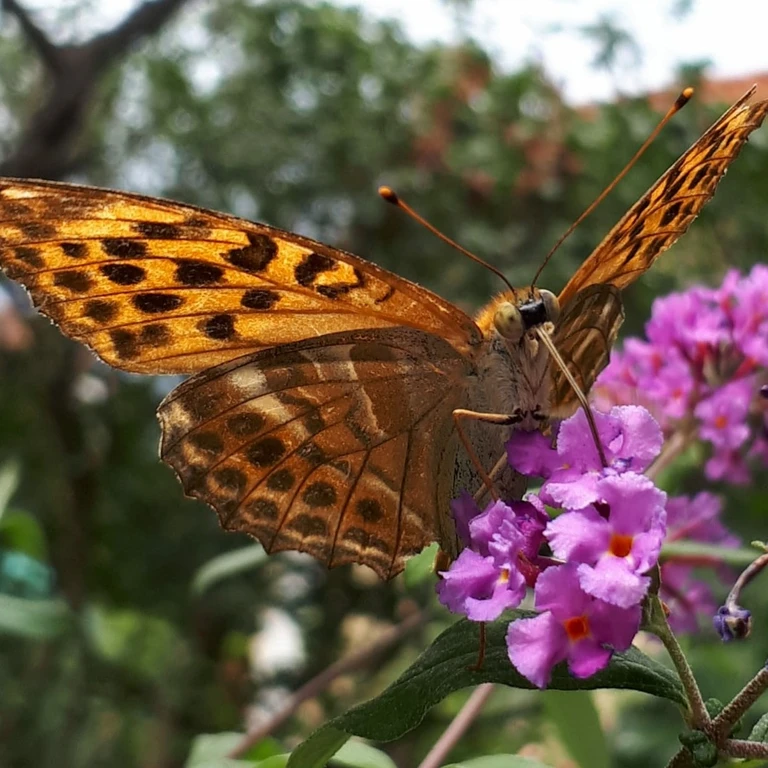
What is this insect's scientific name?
Argynnis paphia
